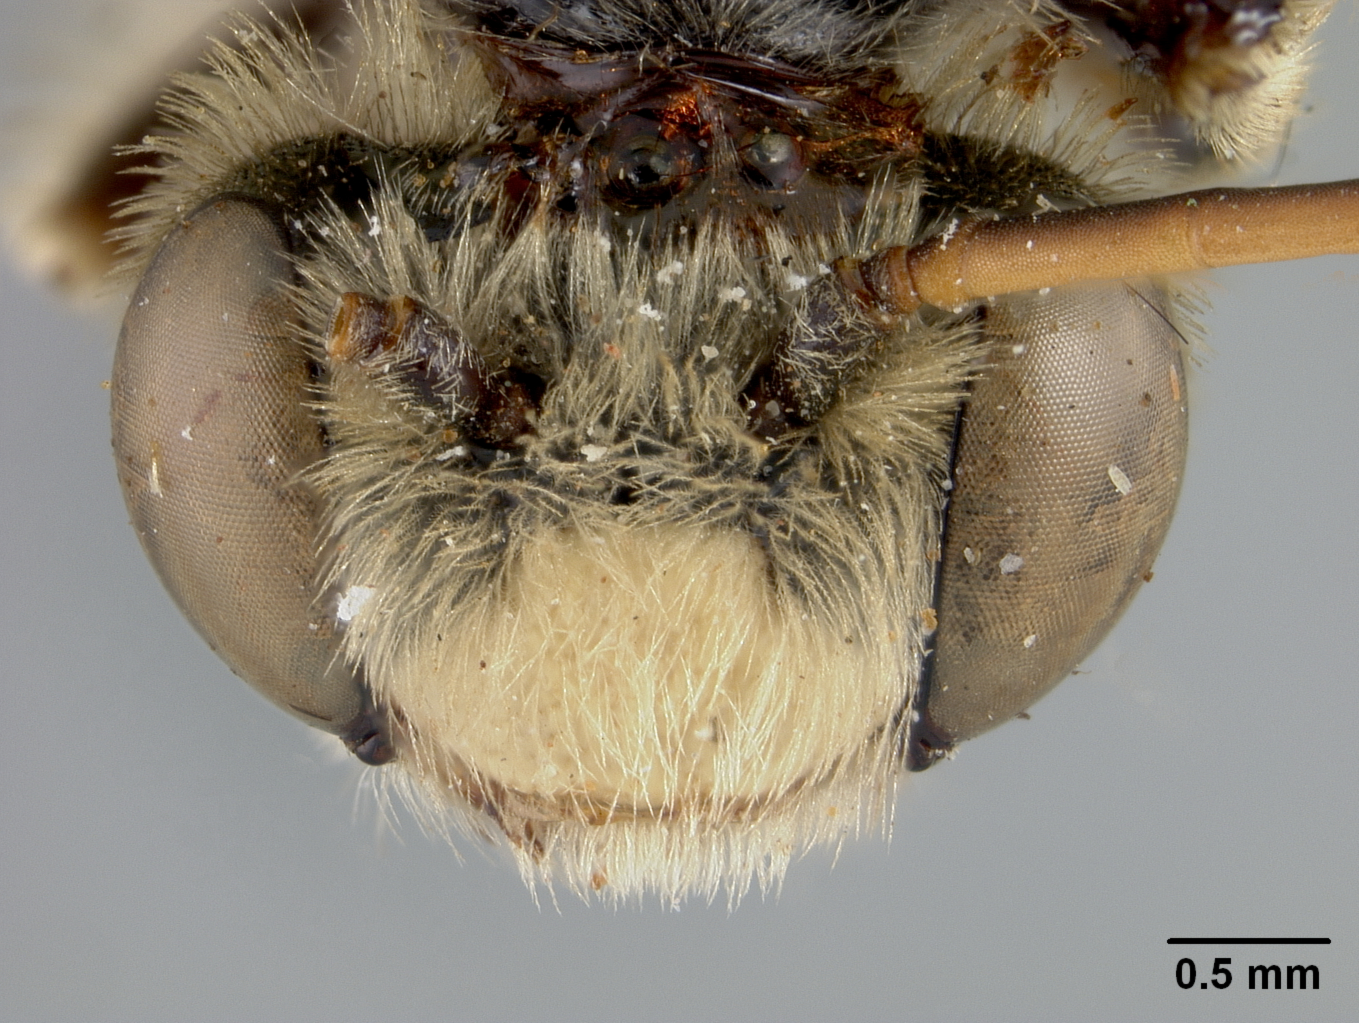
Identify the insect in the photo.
Xenoglossodes manca
